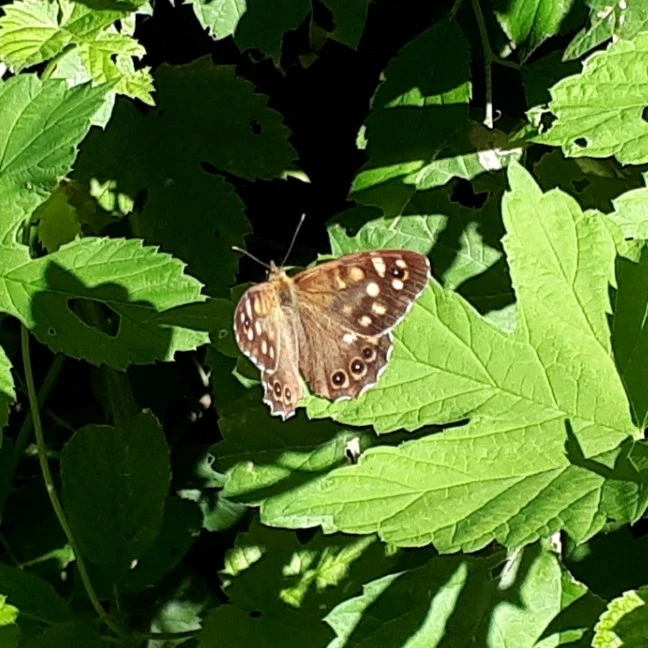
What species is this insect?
Pararge aegeria
